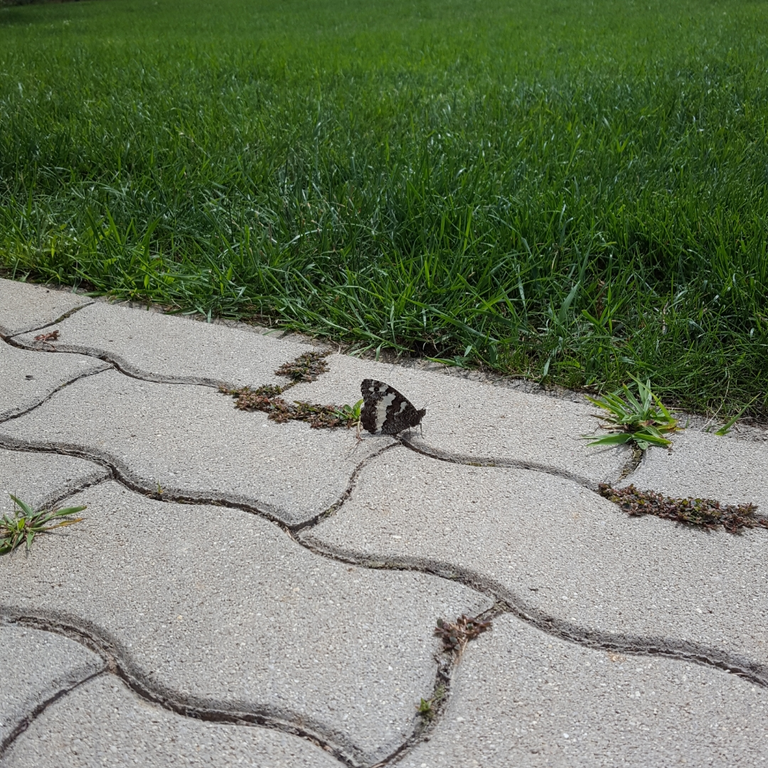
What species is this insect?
Brintesia circe
